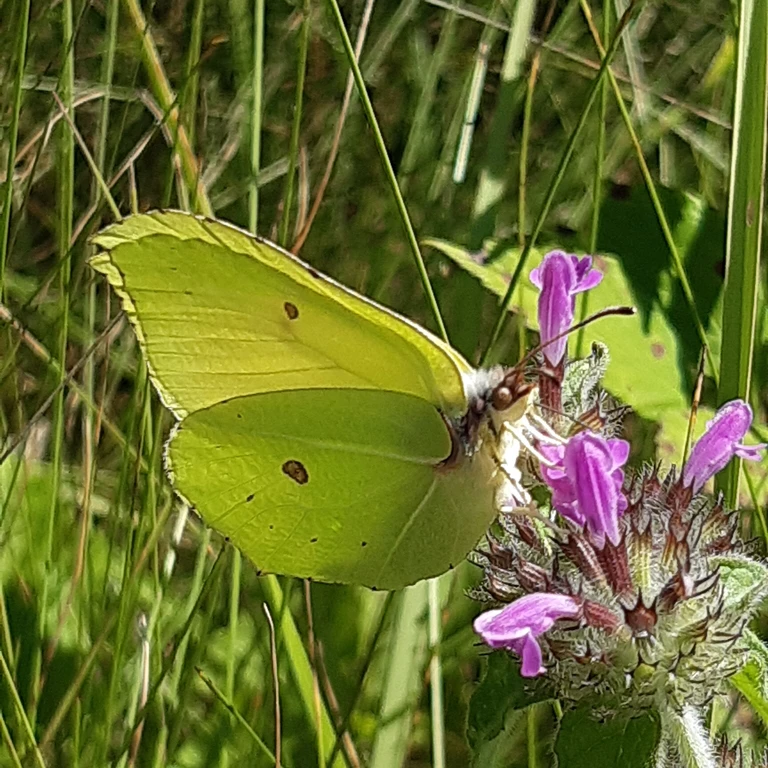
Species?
Gonepteryx rhamni
